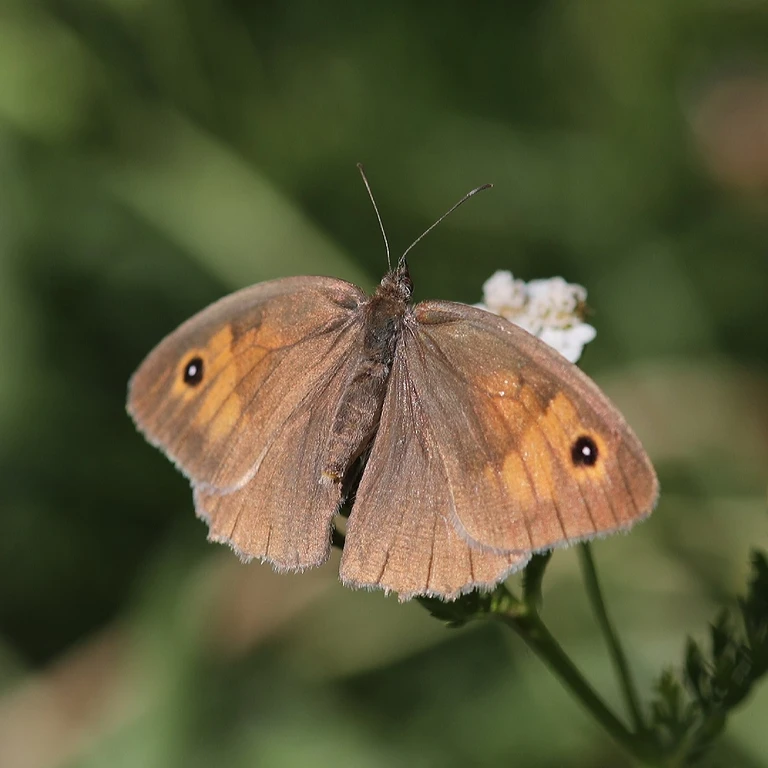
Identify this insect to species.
Maniola jurtina
